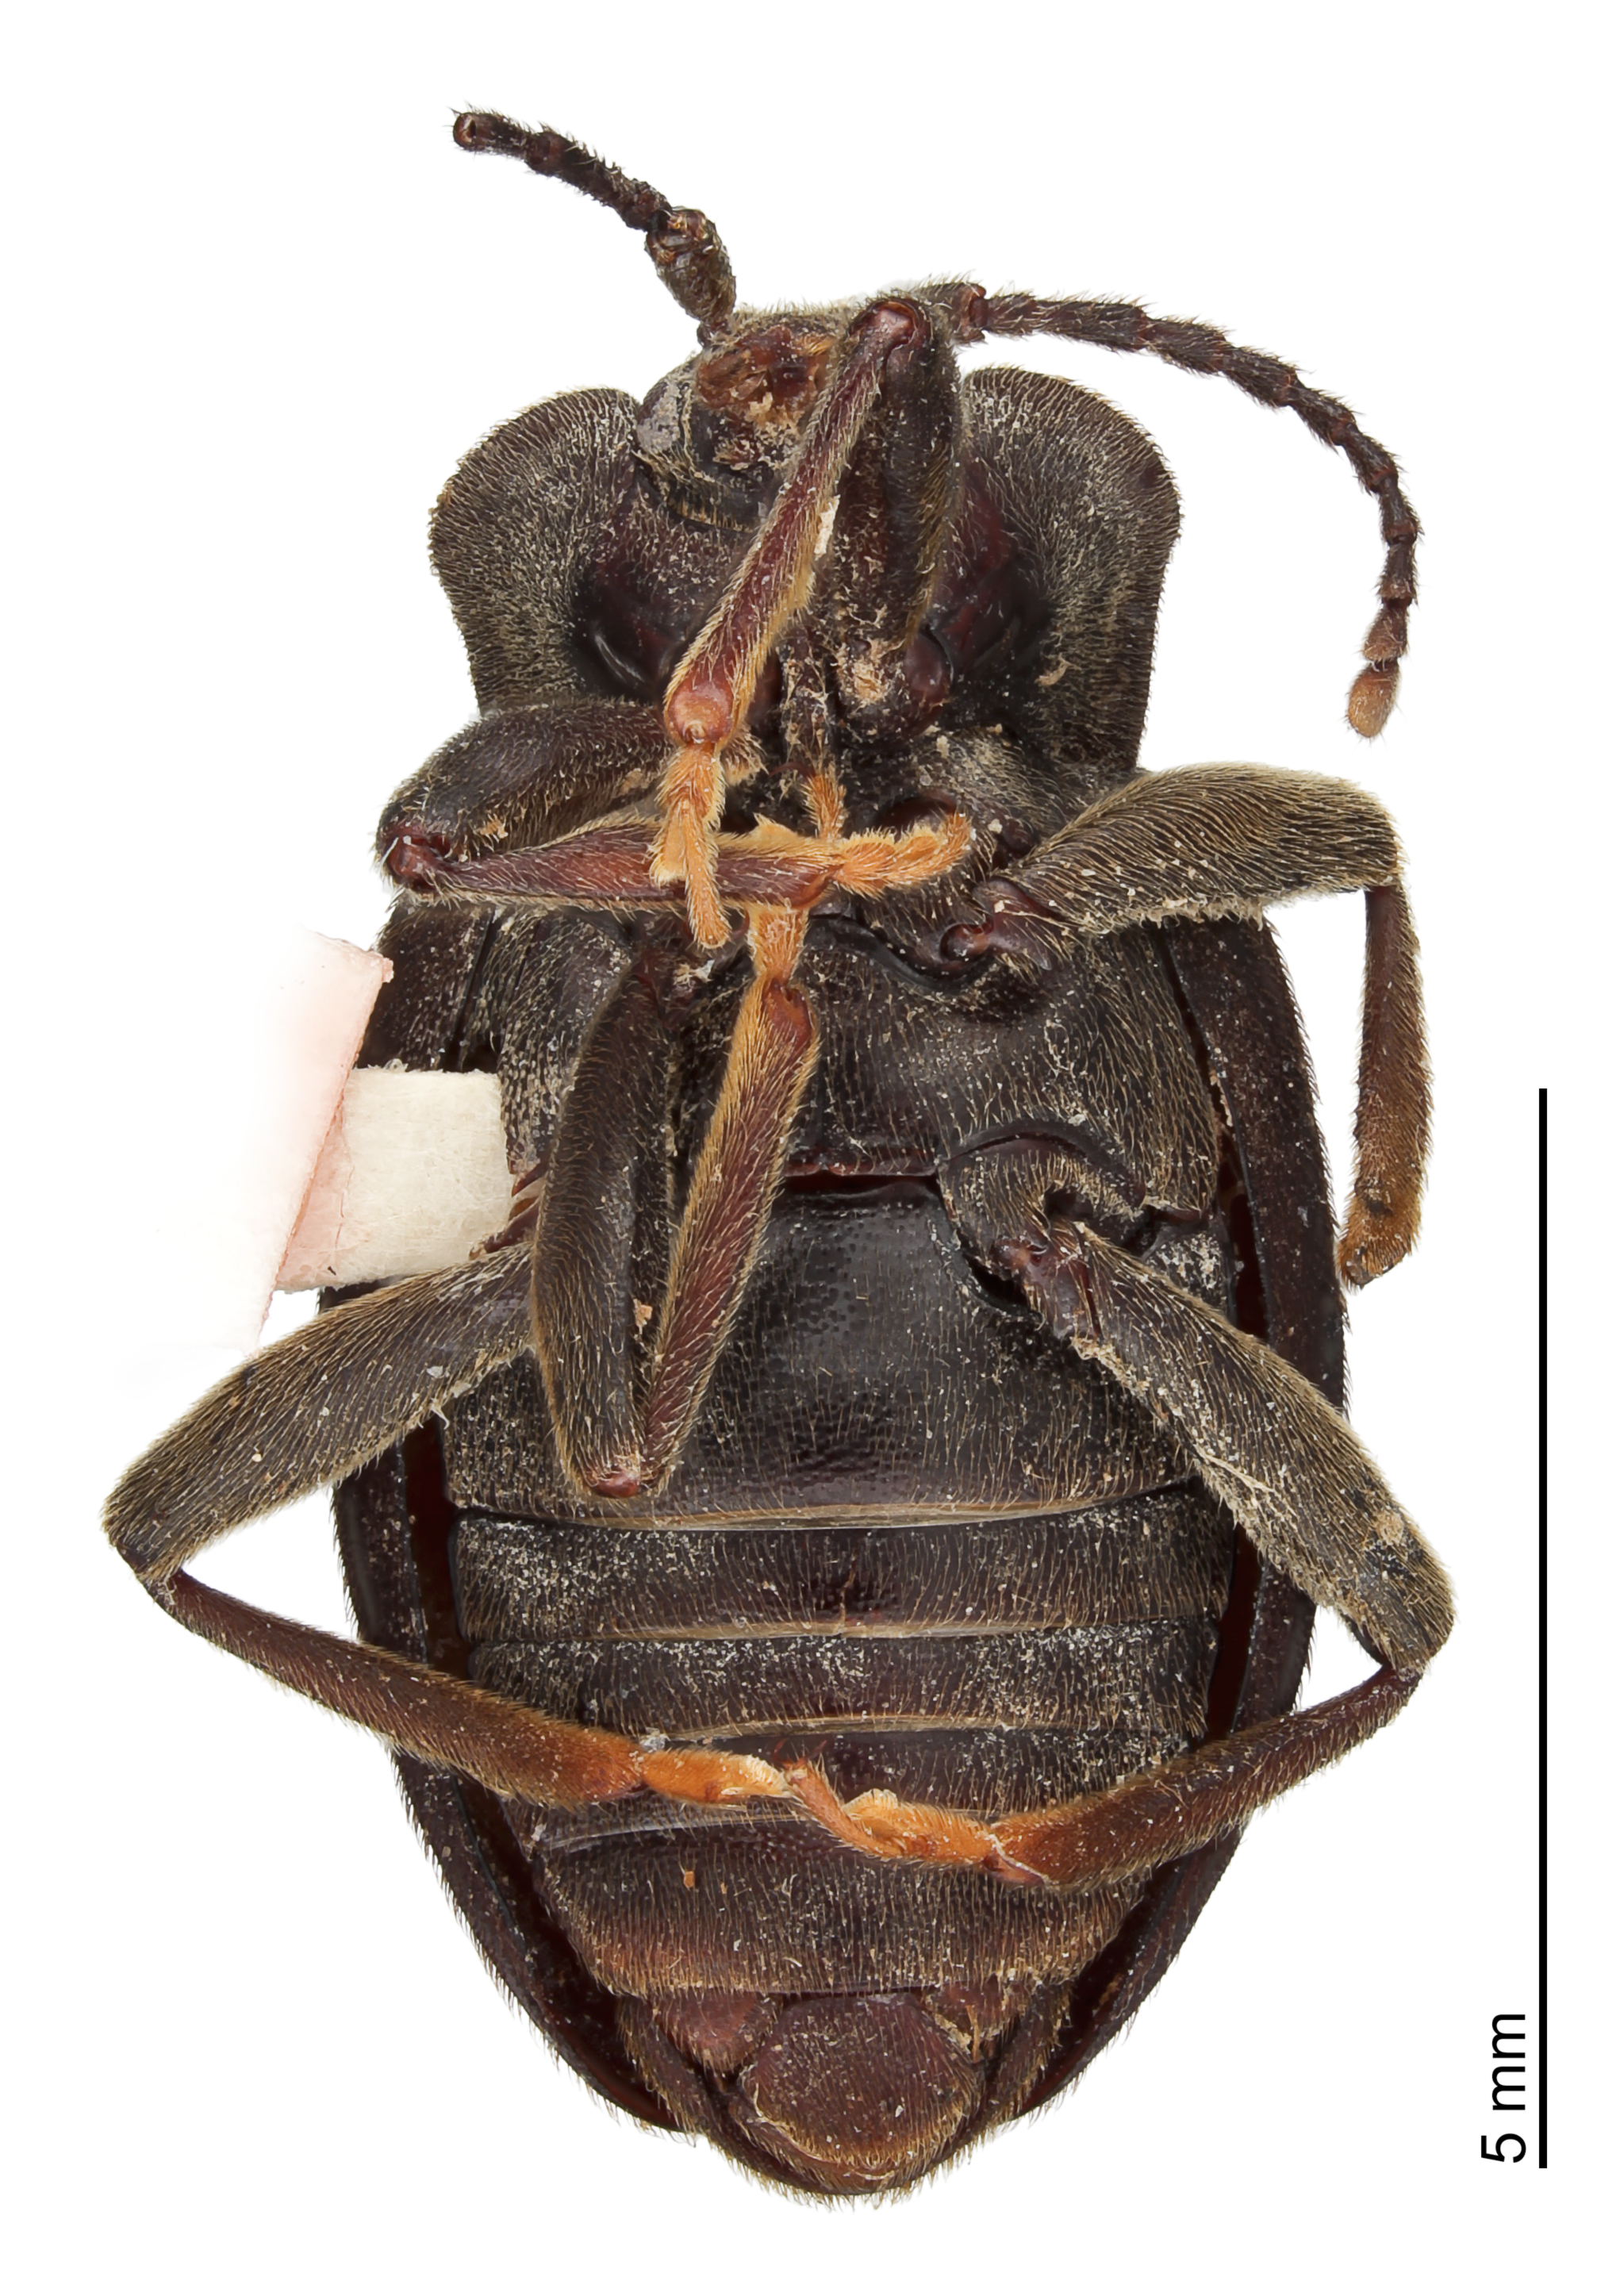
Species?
Epipocus caribanus
